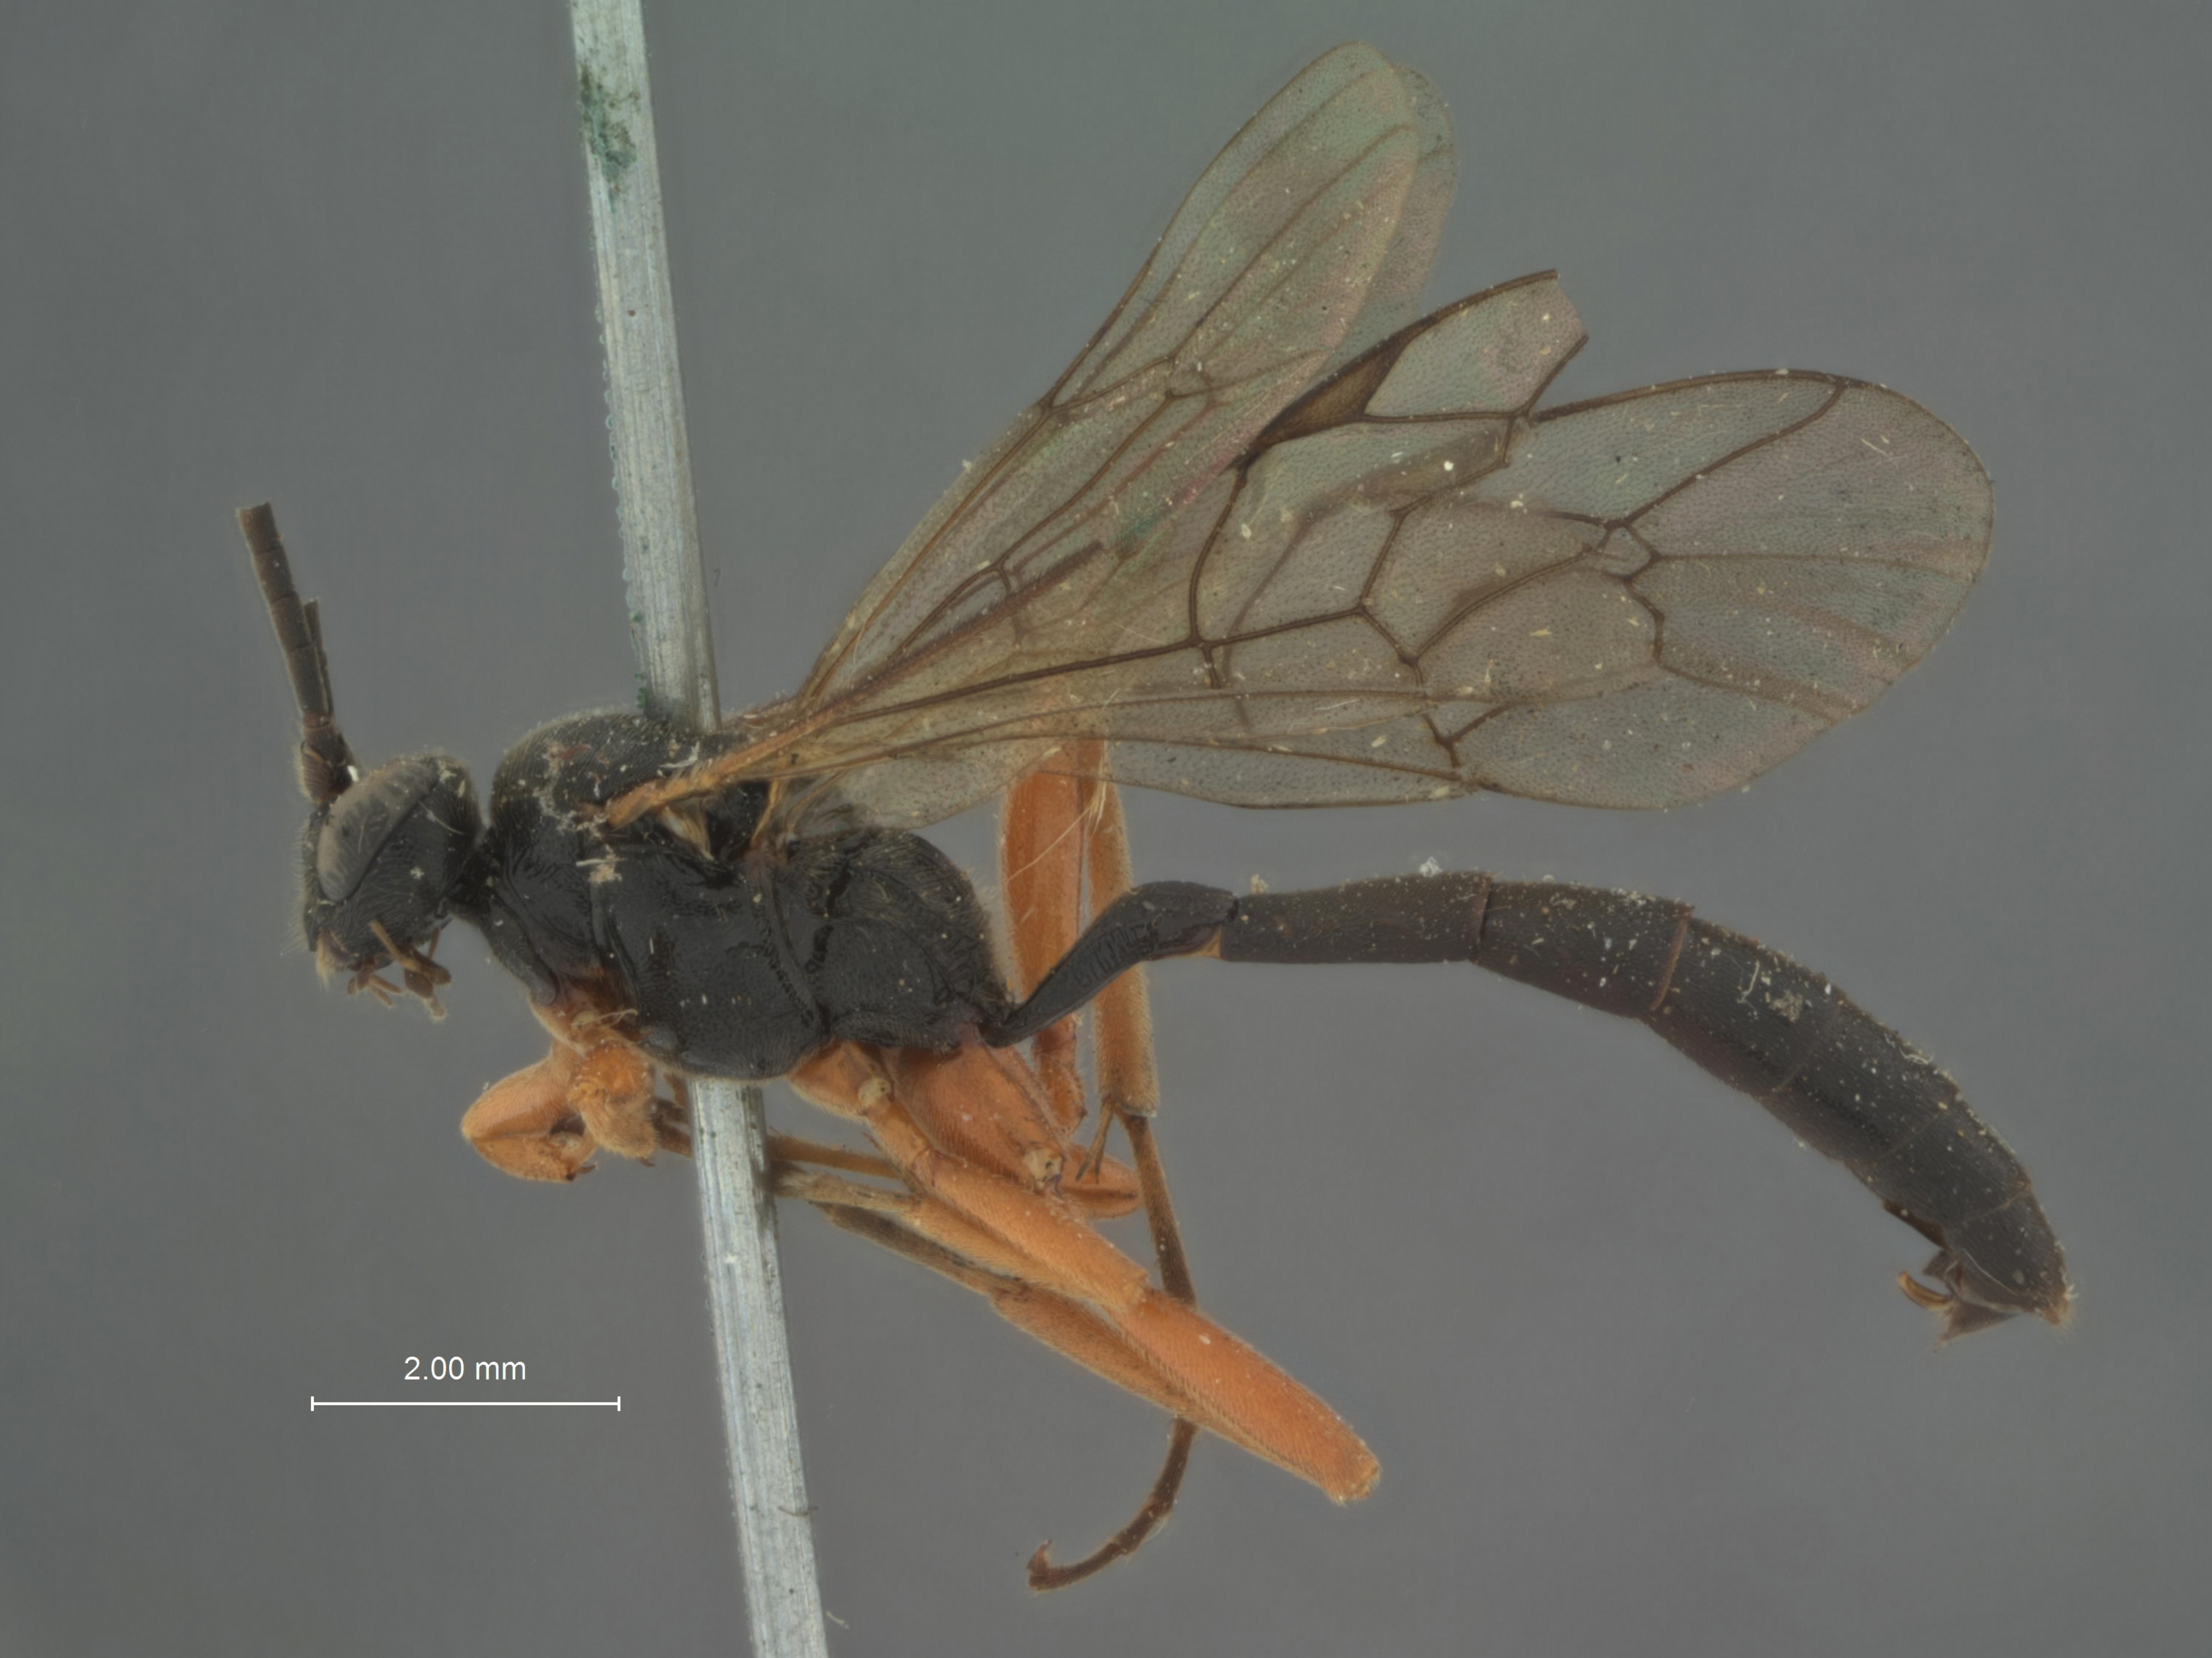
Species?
Ichneumon imitator
